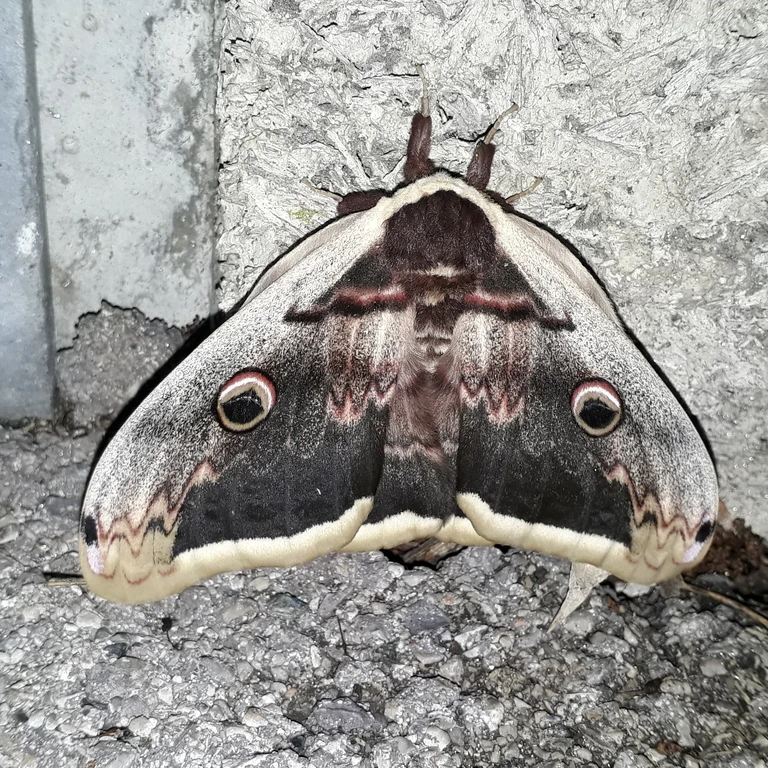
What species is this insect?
Saturnia pyri
